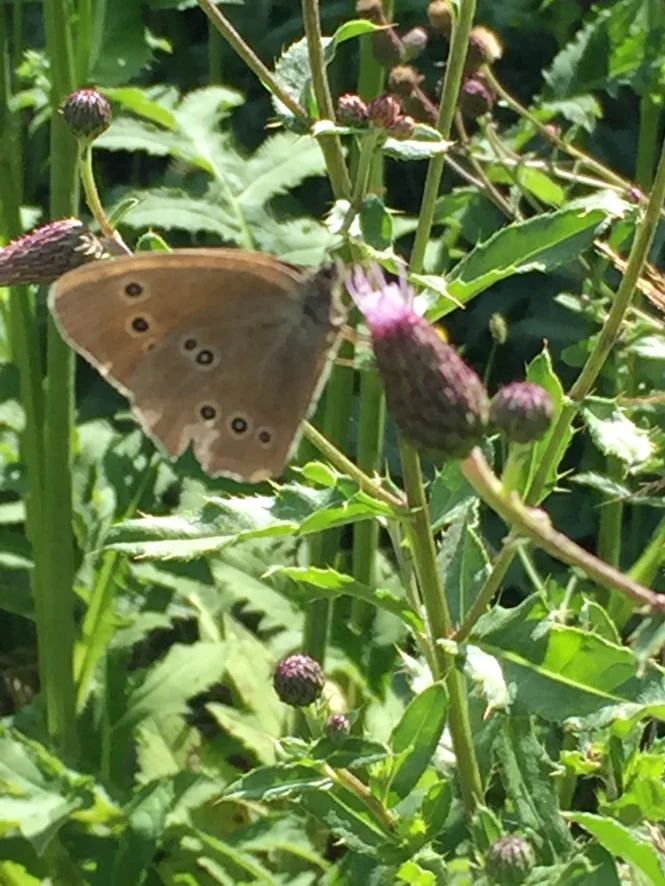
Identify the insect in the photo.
Aphantopus hyperantus
